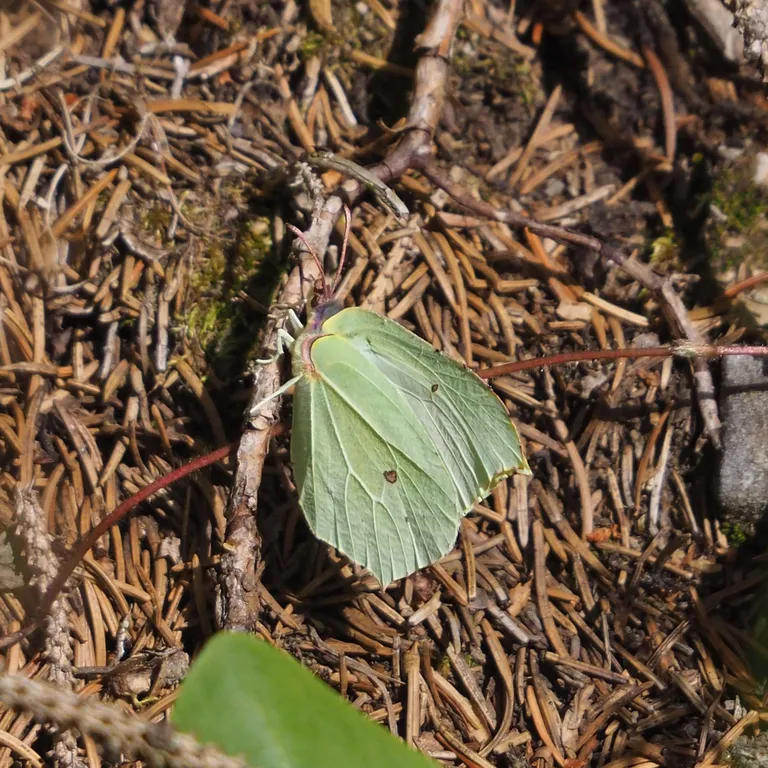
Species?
Gonepteryx rhamni
